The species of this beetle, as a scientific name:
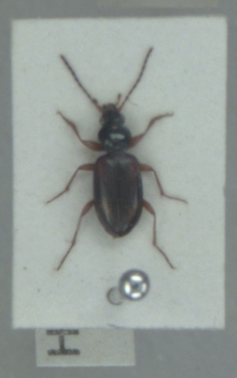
Bembidion tetracolum
